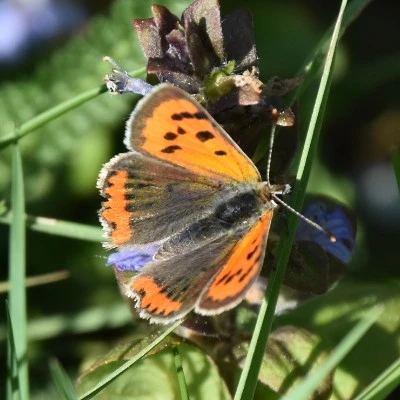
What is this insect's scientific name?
Lycaena phlaeas
